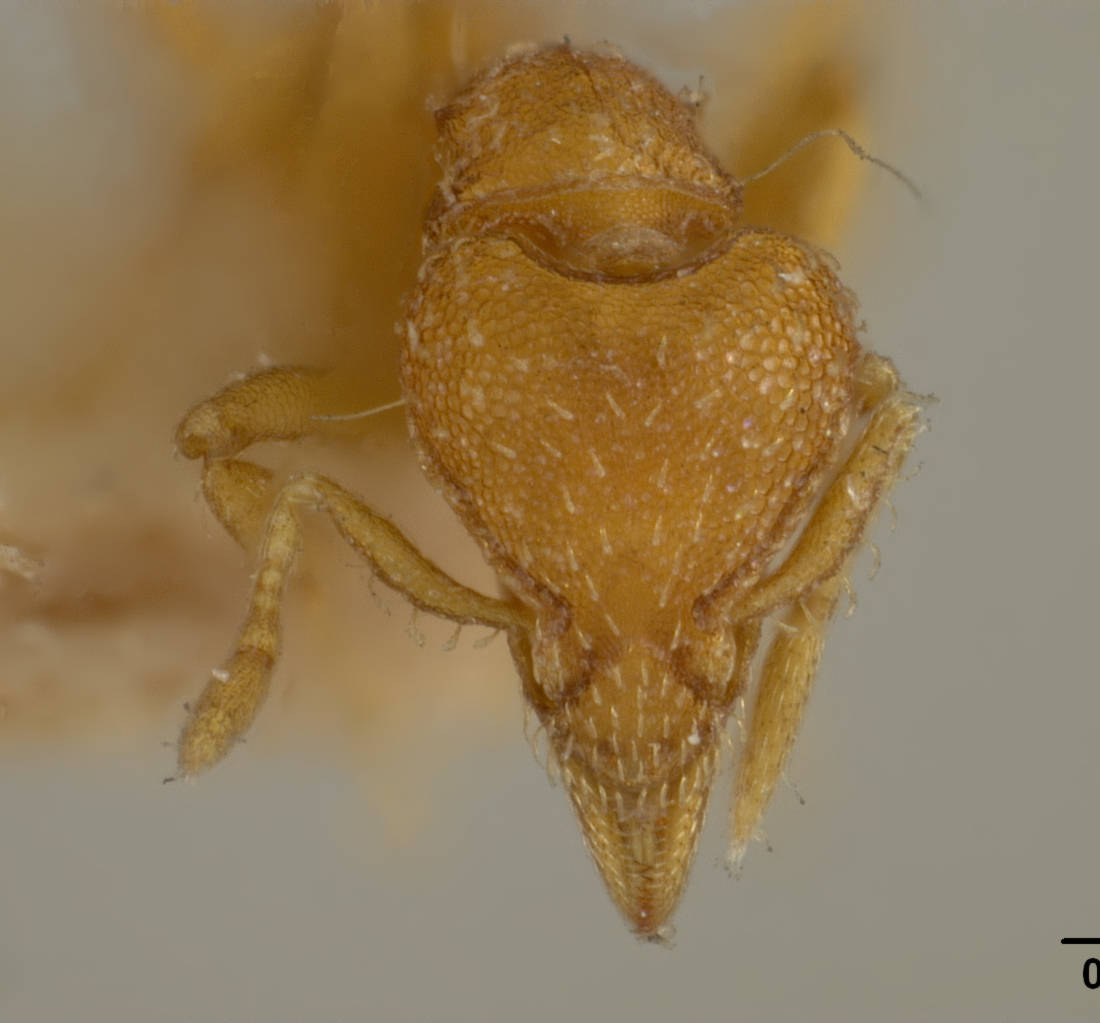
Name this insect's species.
Strumigenys alberti
